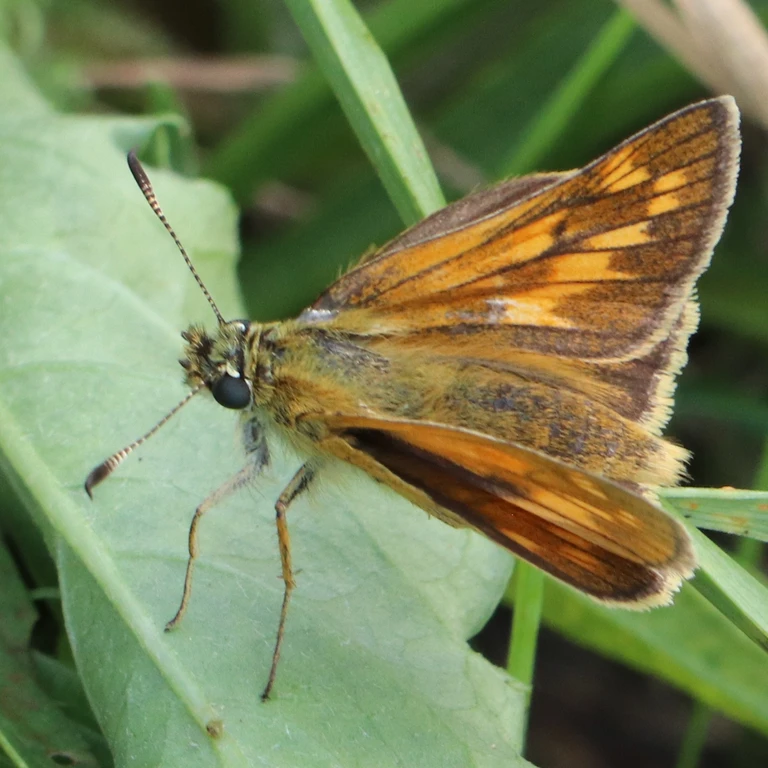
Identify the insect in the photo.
Ochlodes sylvanus (also Ochlodes venata)
